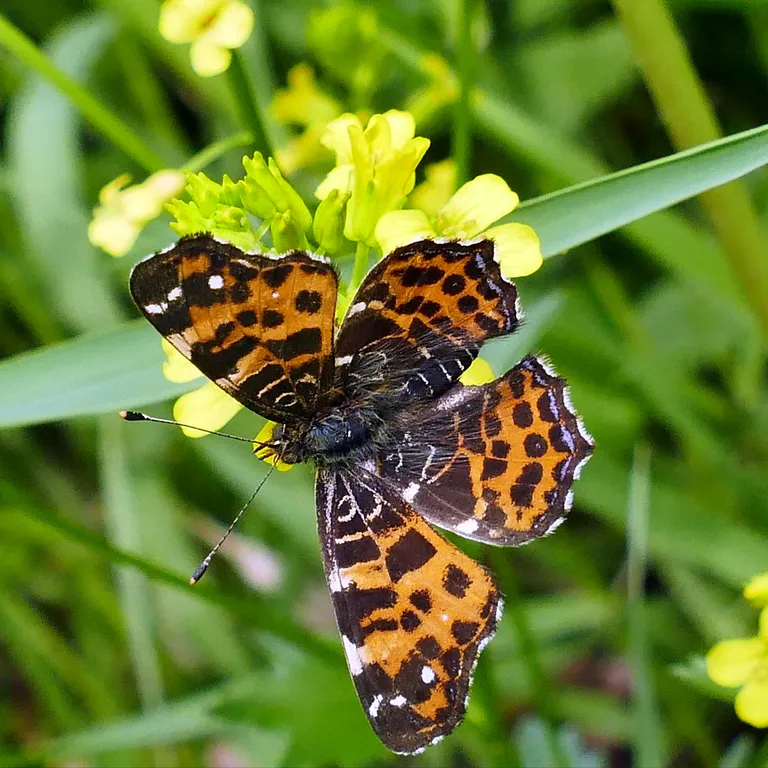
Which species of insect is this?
Araschnia levana
